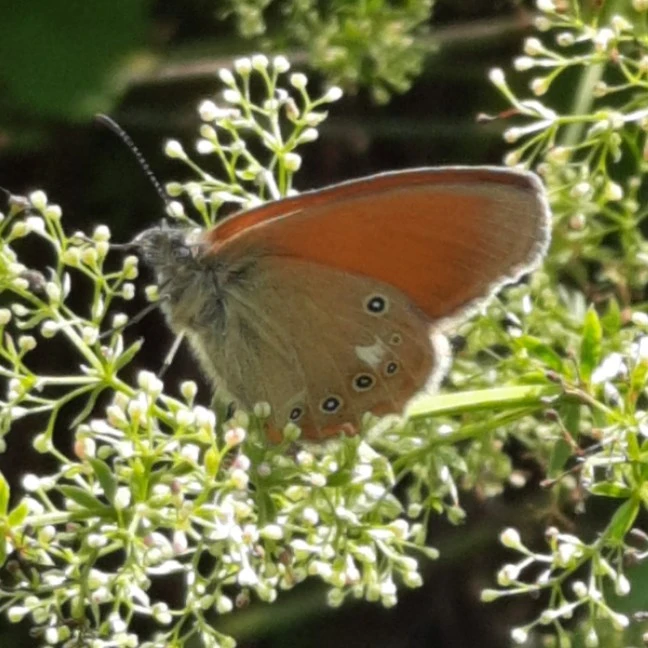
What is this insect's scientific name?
Coenonympha glycerion (also Coenonympha iphis)
